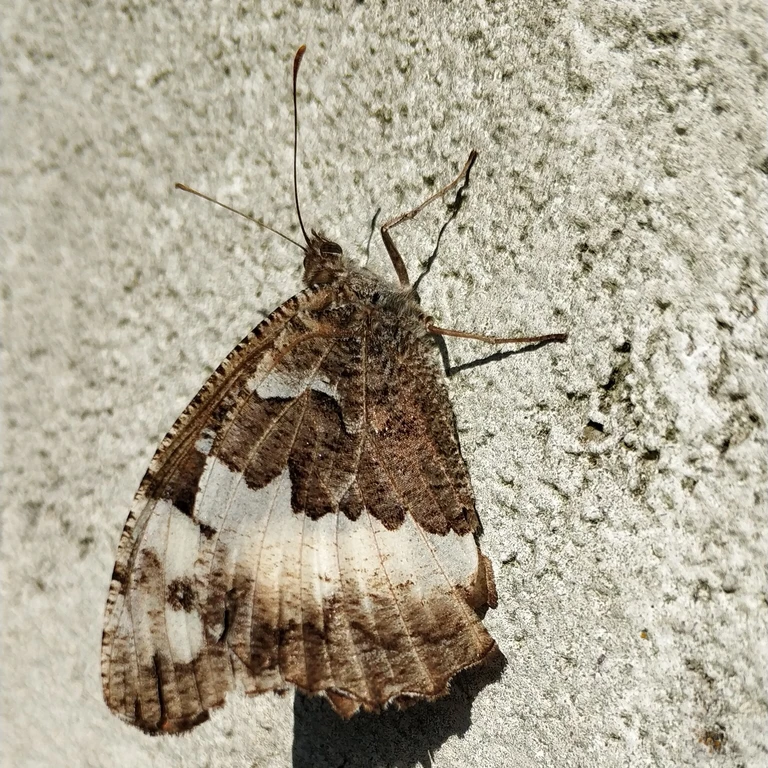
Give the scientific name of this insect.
Brintesia circe
